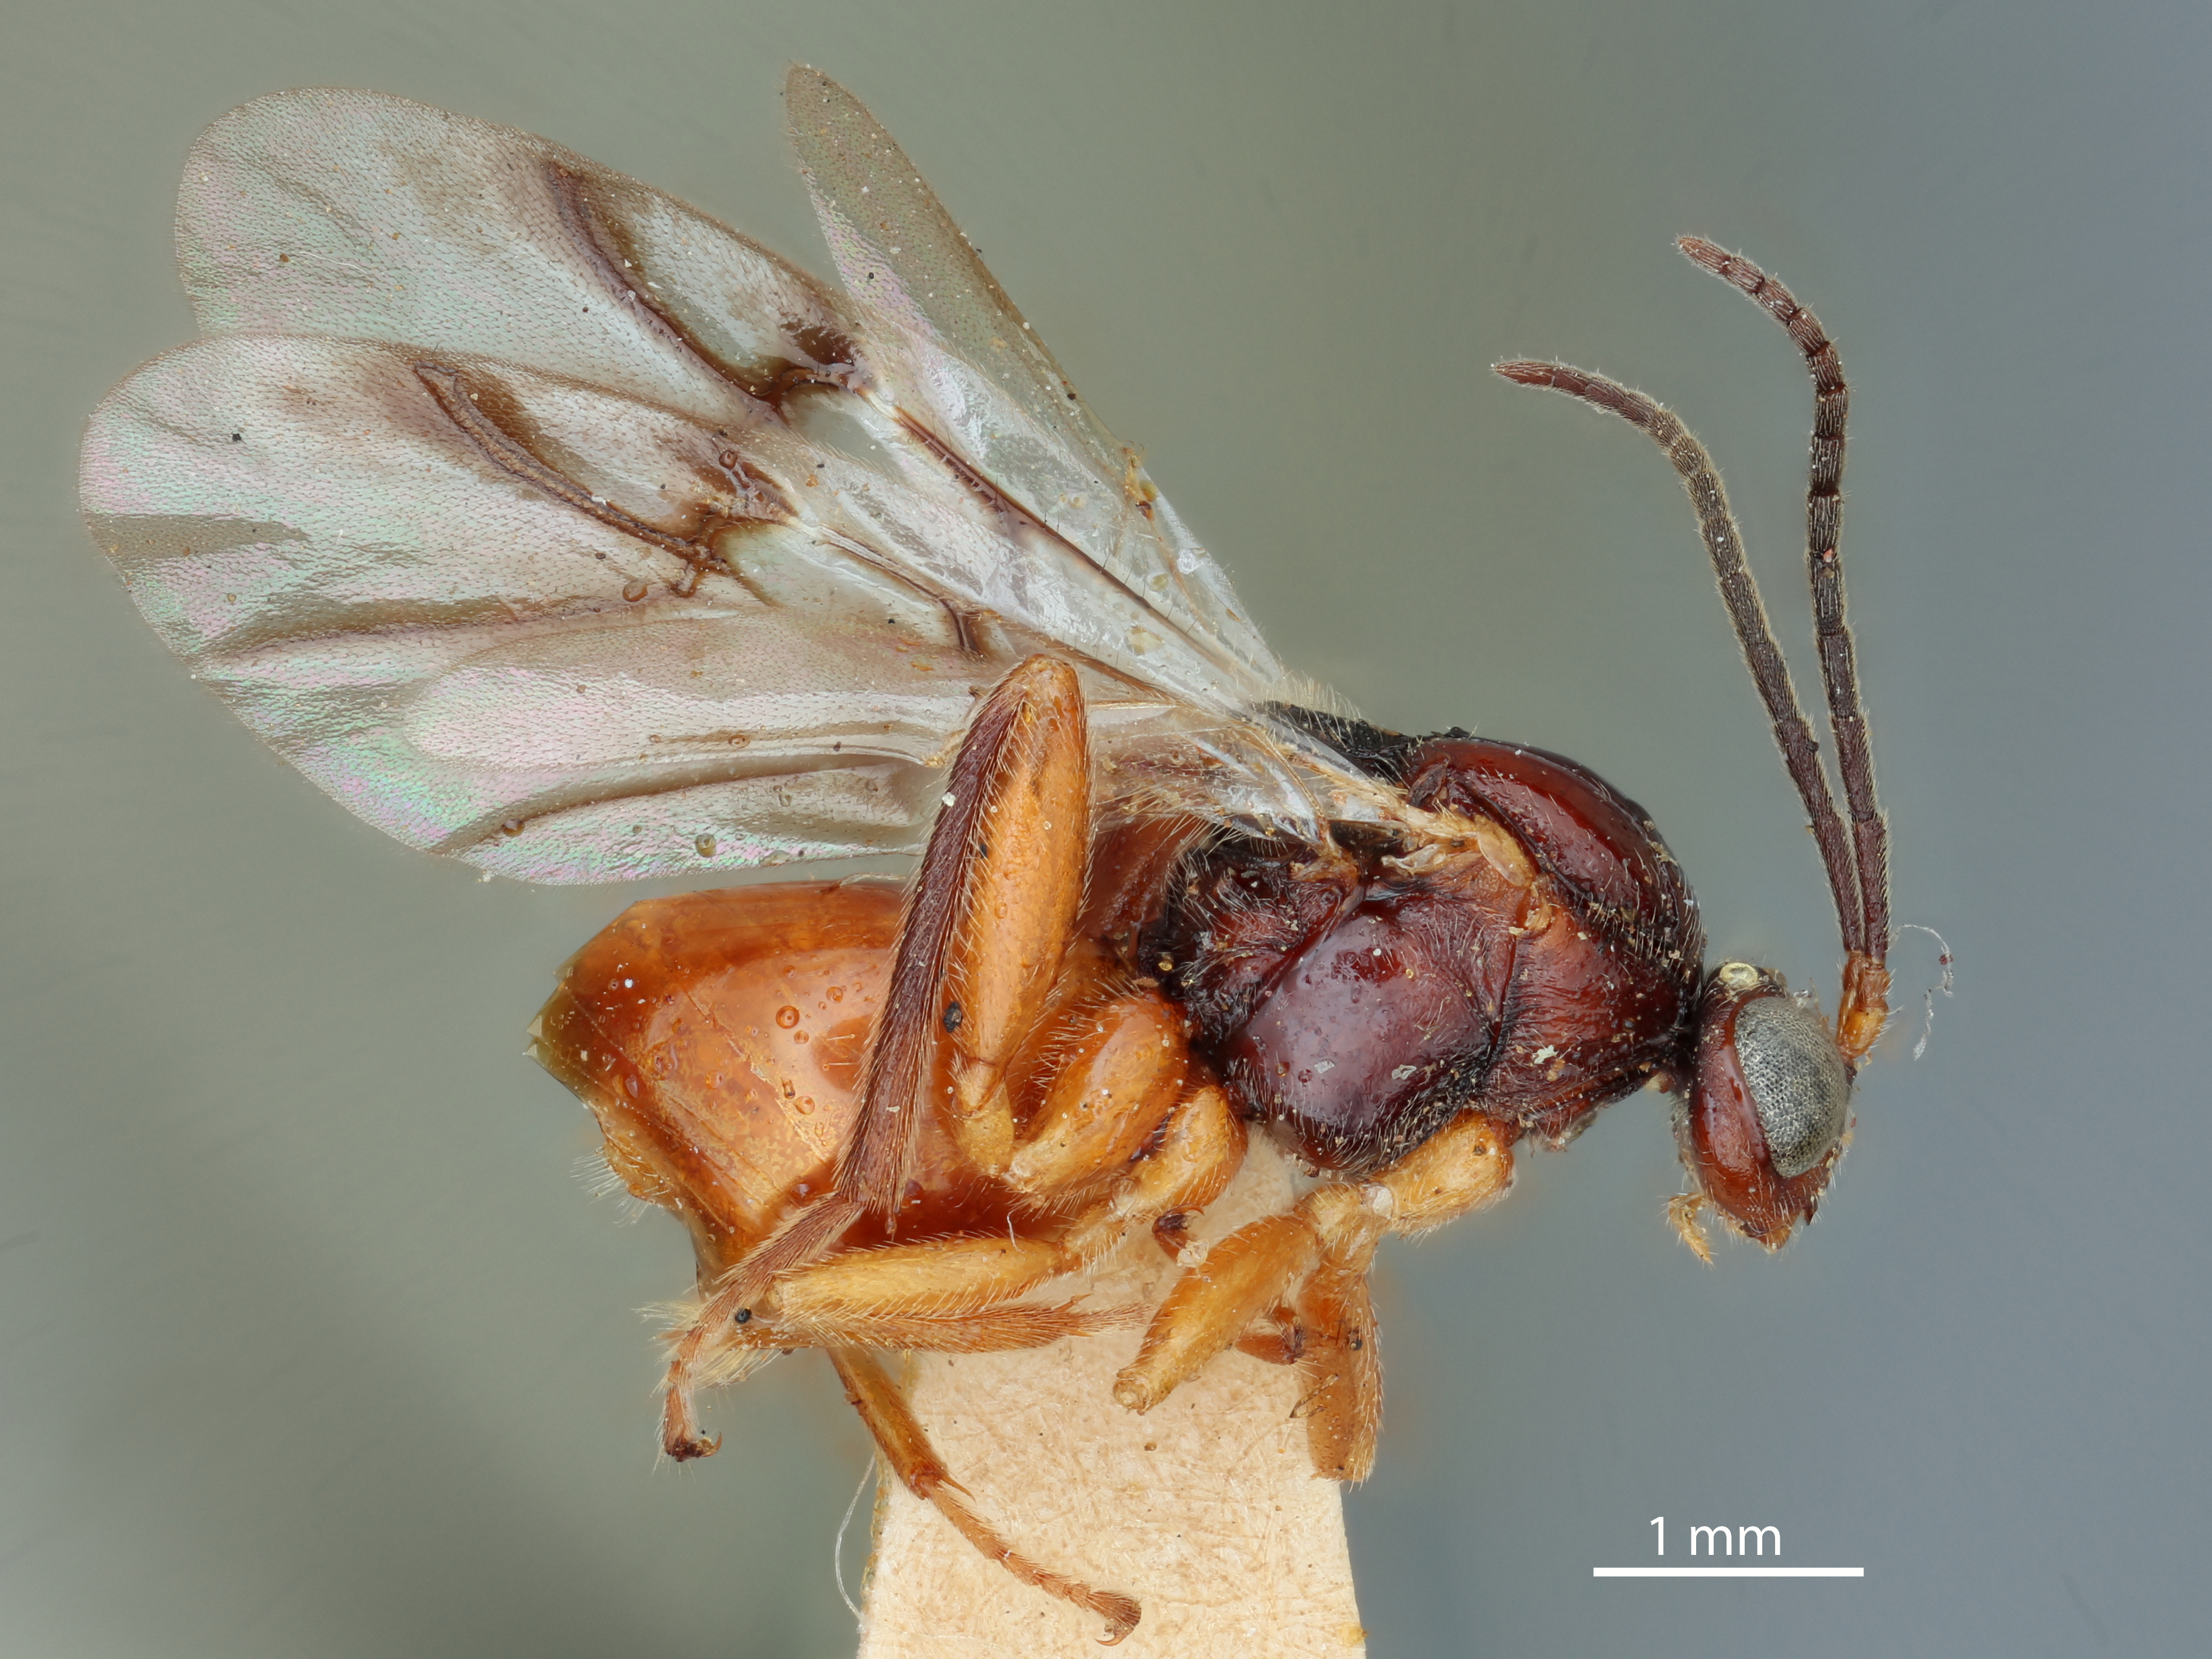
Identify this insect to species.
Biorhiza ocala
